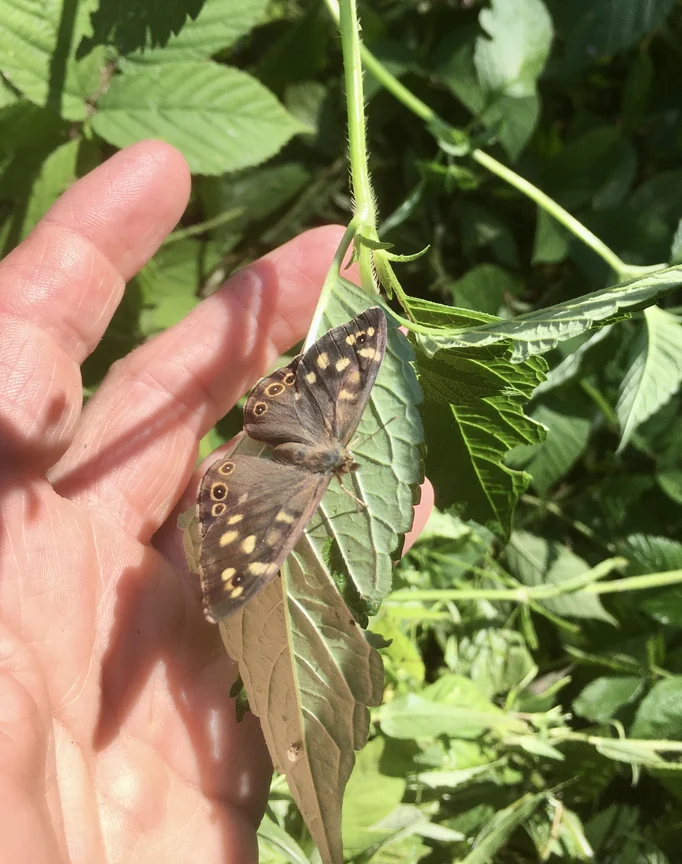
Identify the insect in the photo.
Pararge aegeria
